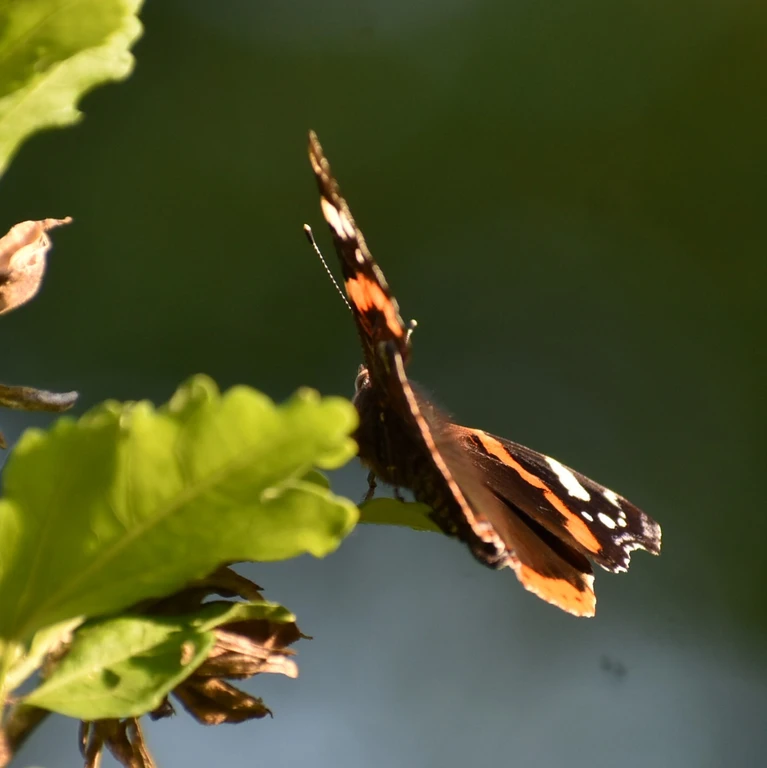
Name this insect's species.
Vanessa atalanta
